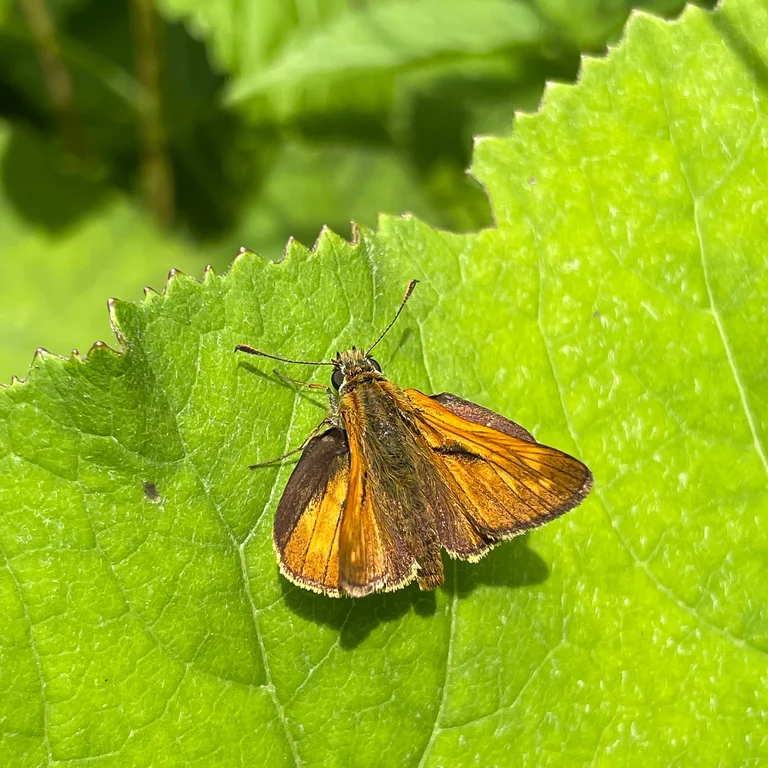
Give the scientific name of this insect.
Ochlodes sylvanus (also Ochlodes venata)
